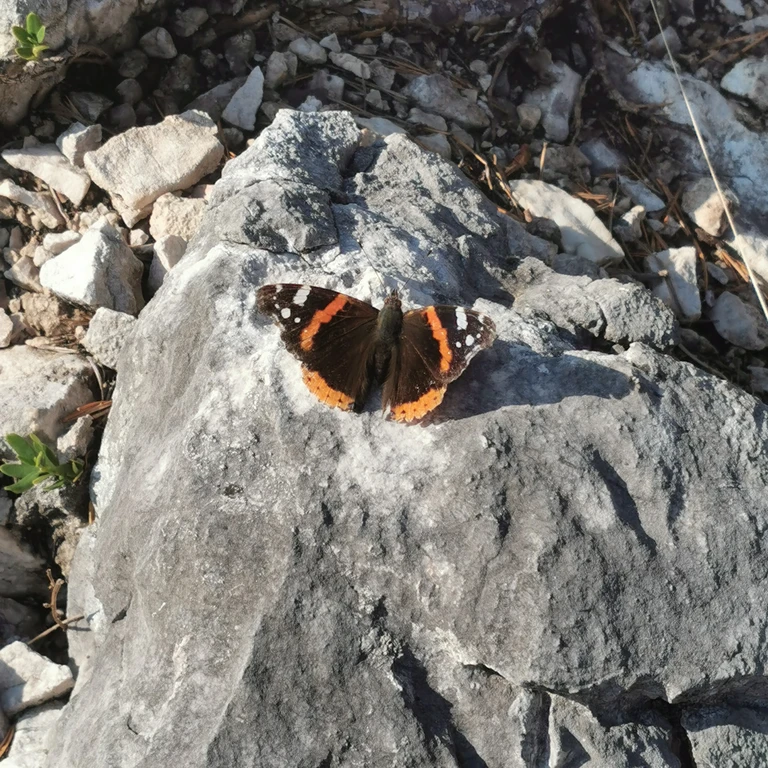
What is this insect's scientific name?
Vanessa atalanta
